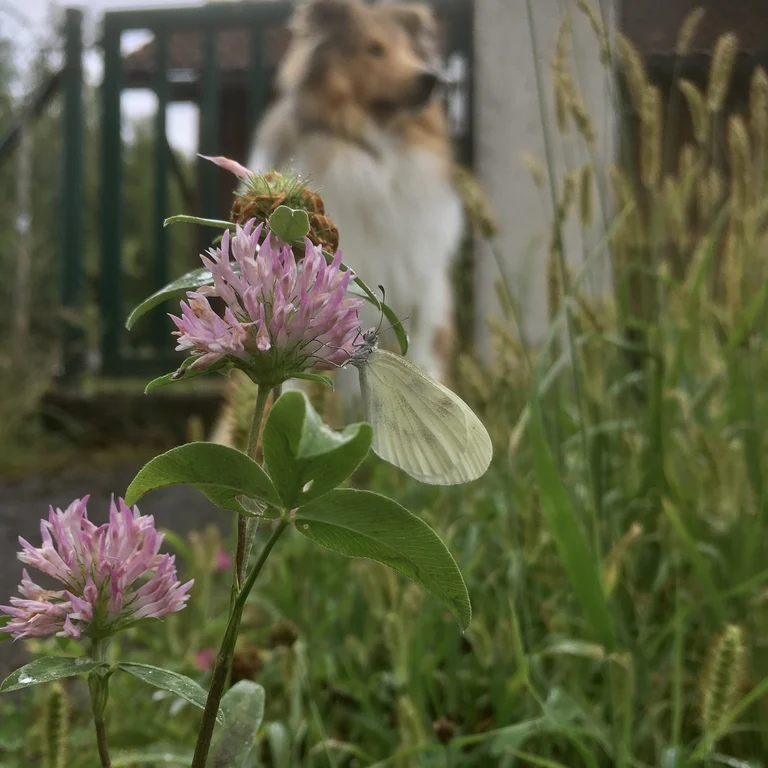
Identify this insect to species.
Leptidea sinapis/juvernica
